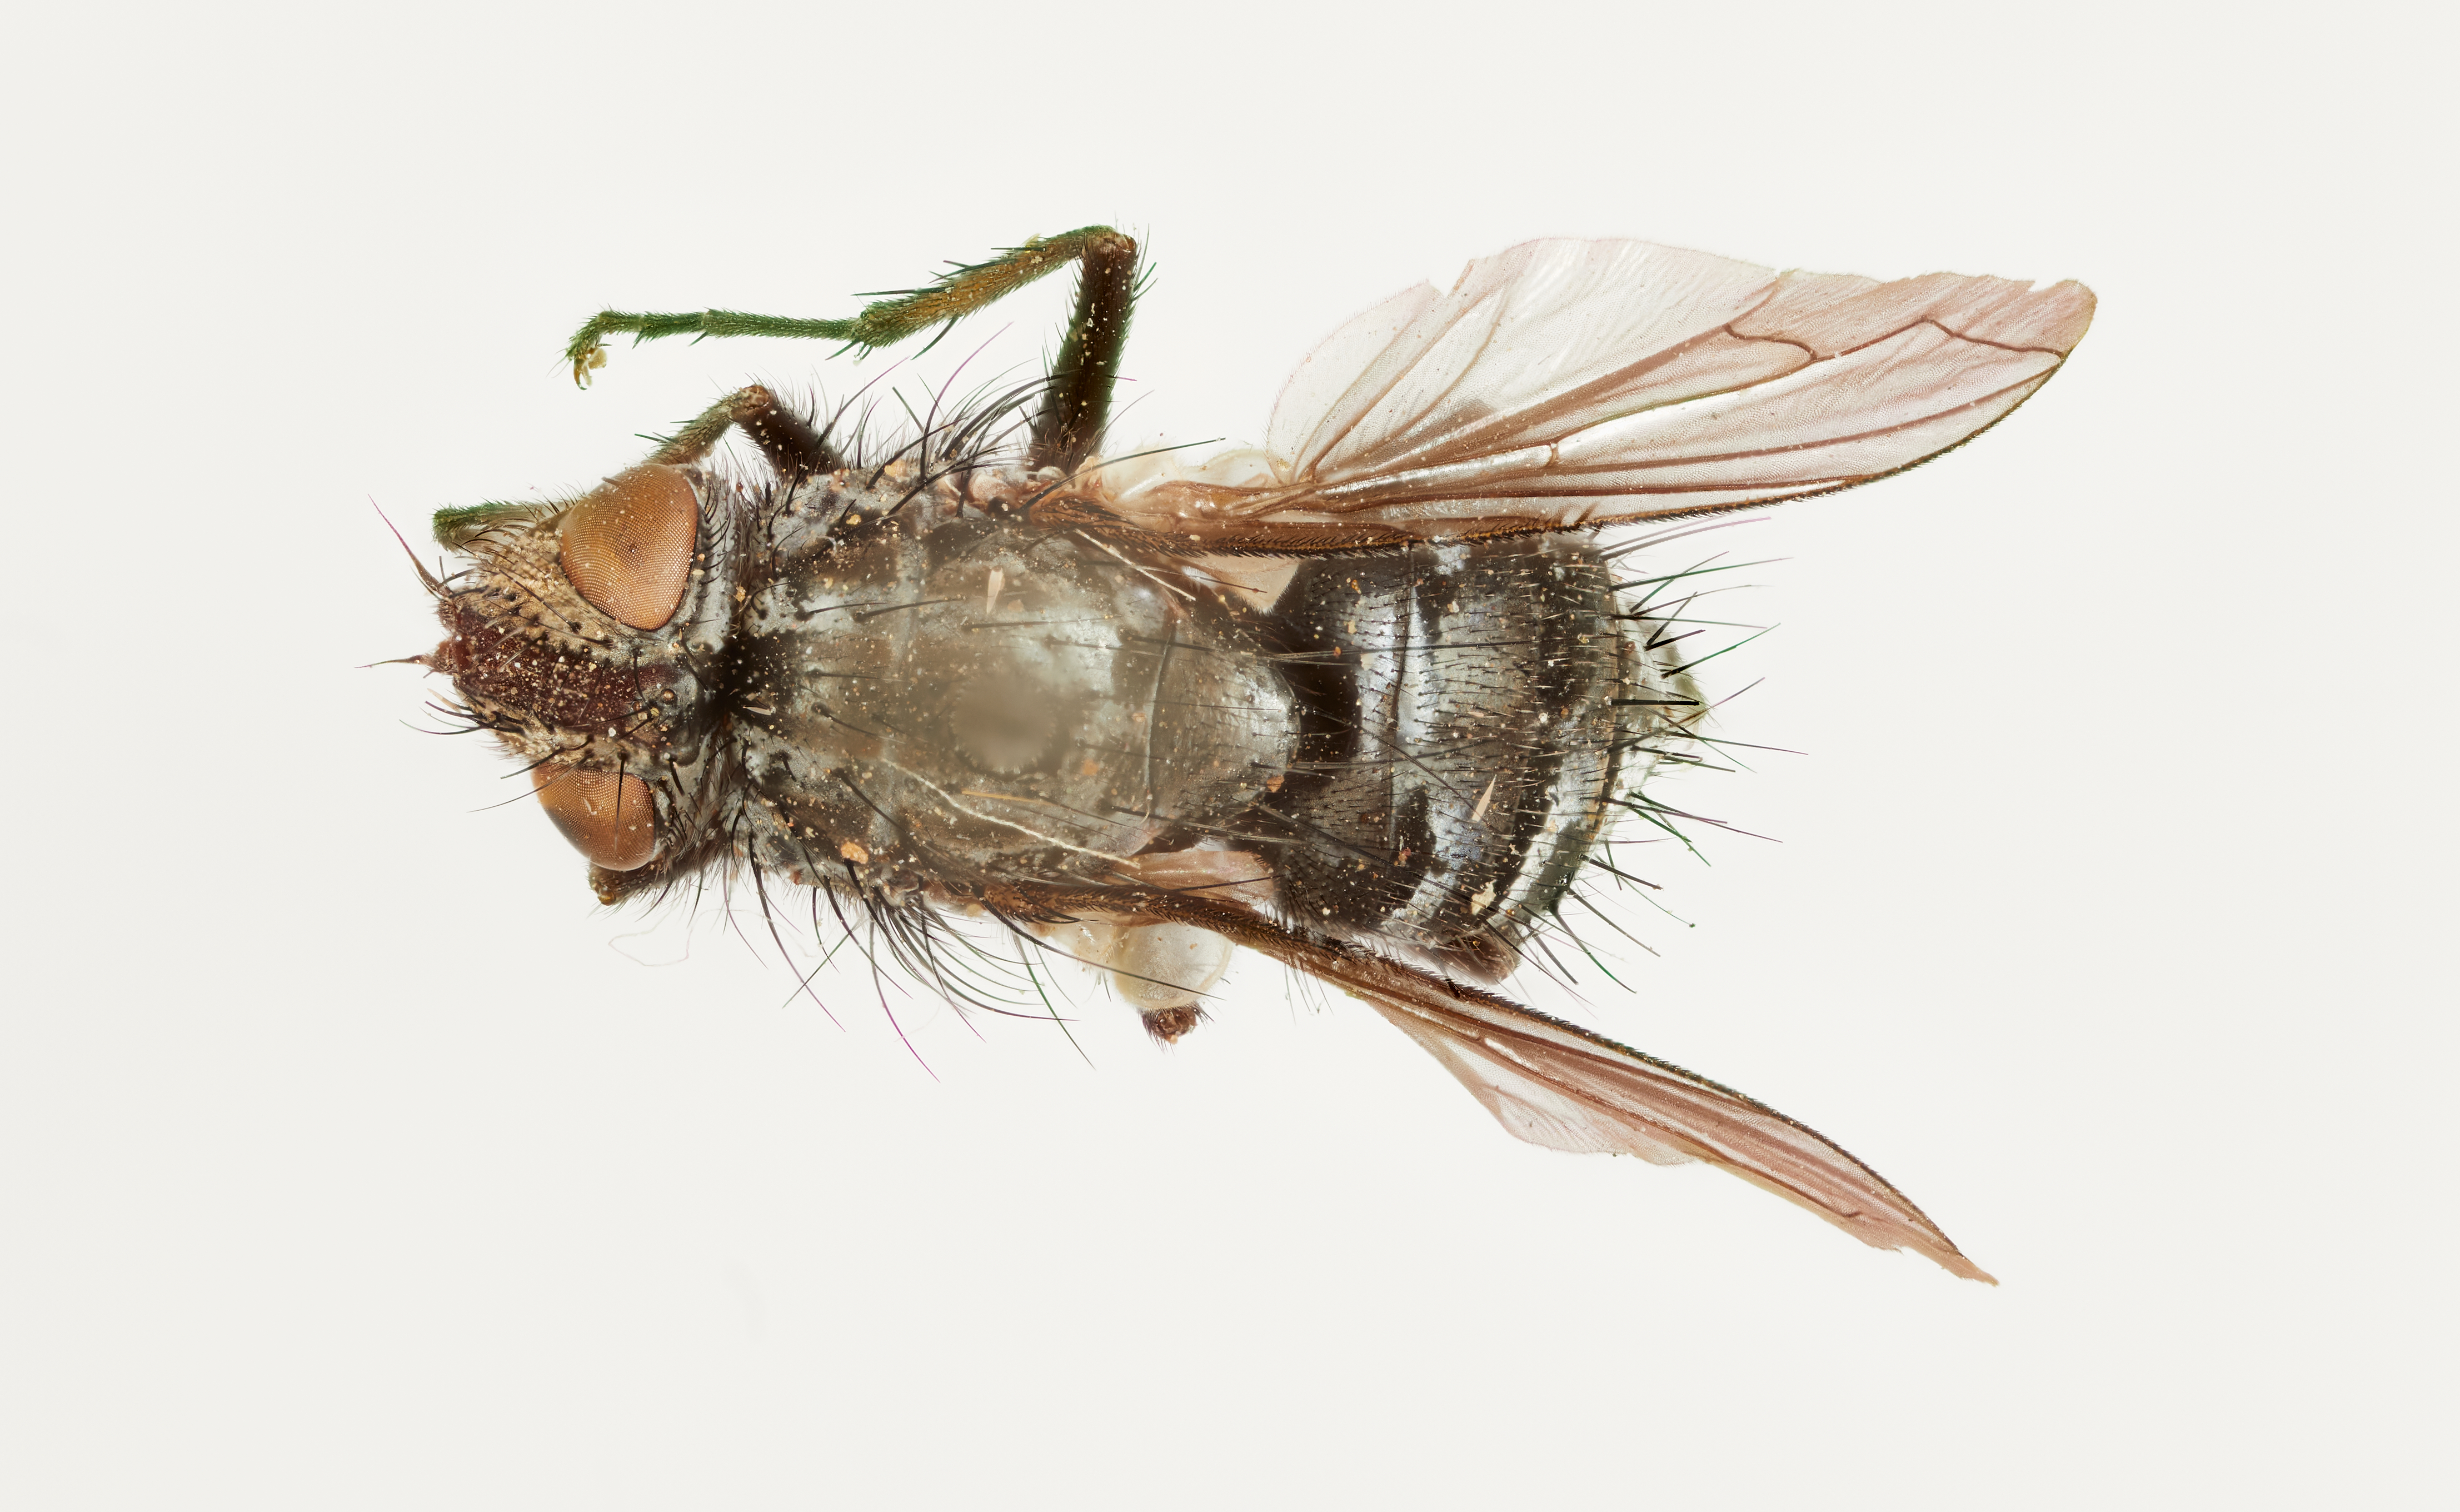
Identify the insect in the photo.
Myiophasia solitaria
